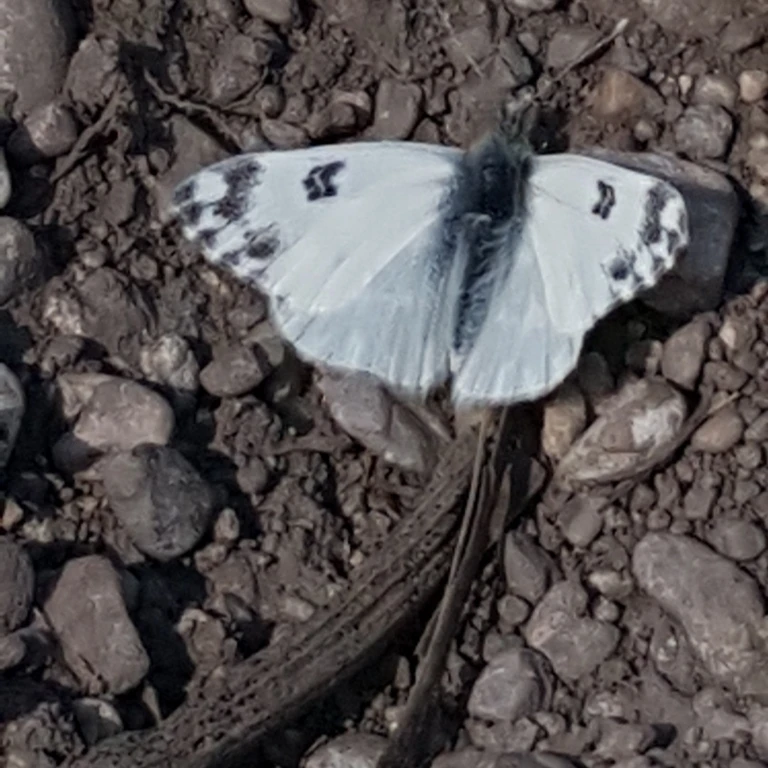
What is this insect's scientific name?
Pontia edusa
